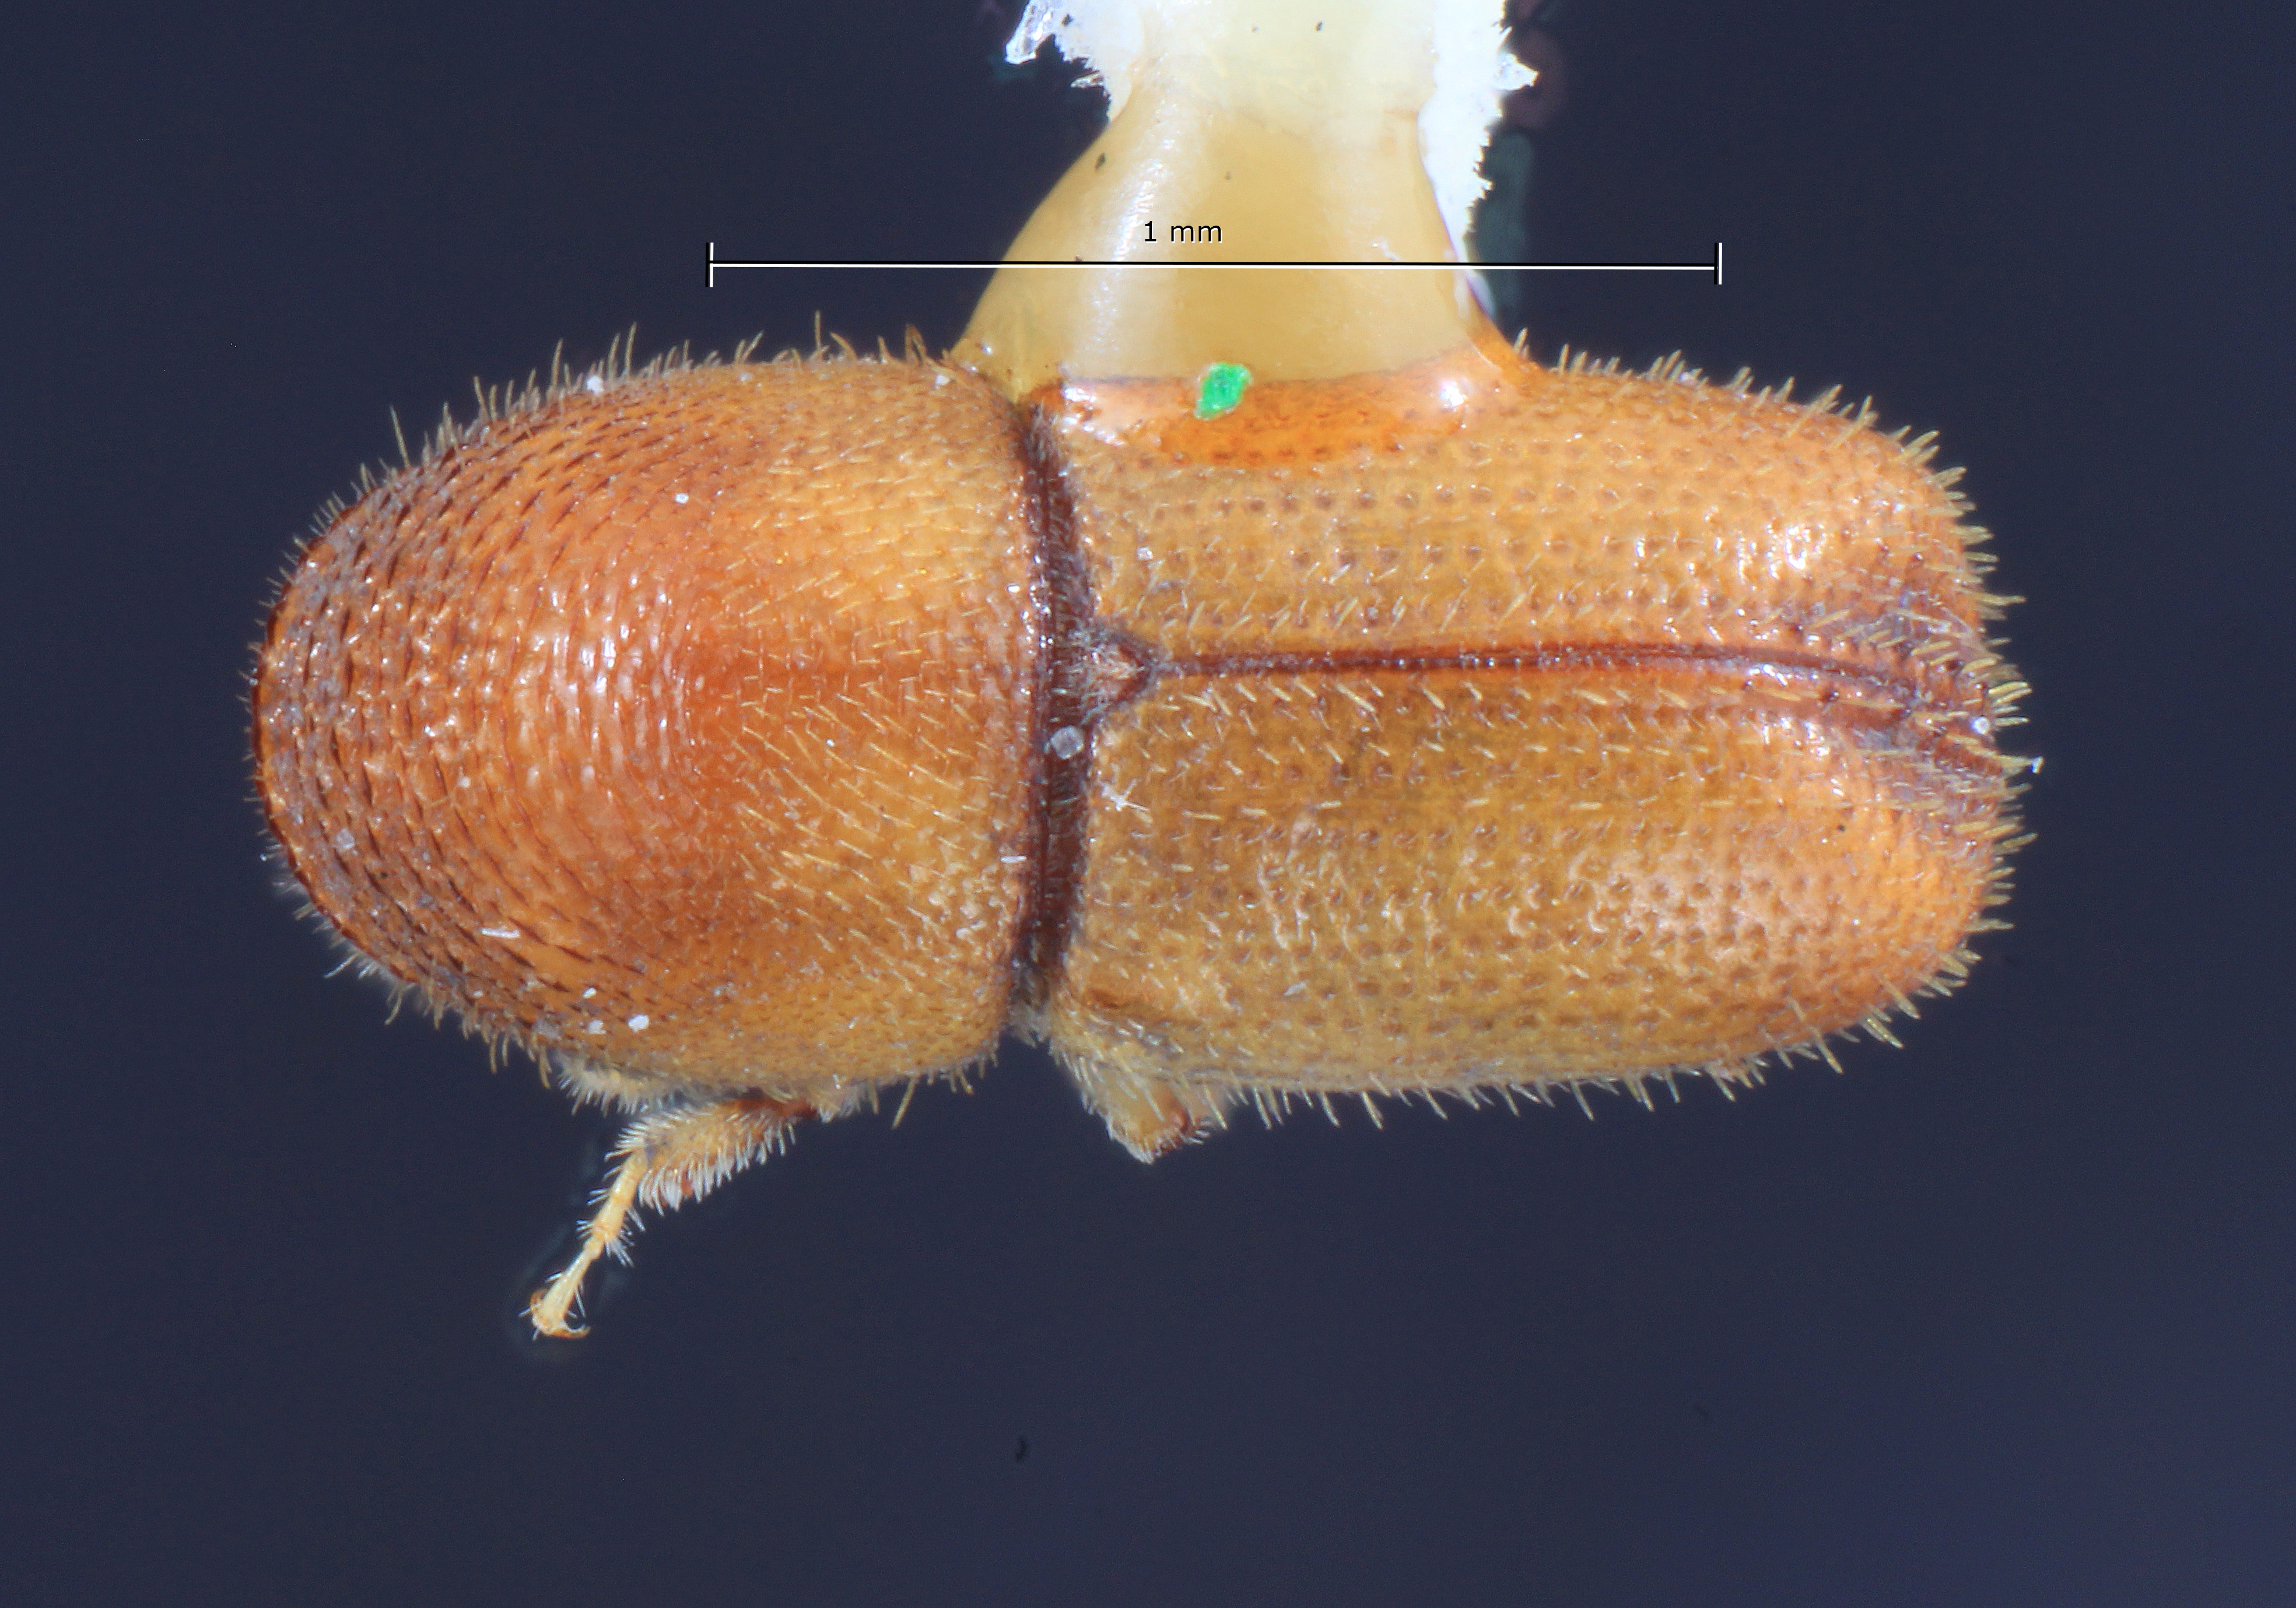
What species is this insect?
Dendroterus resolutus
